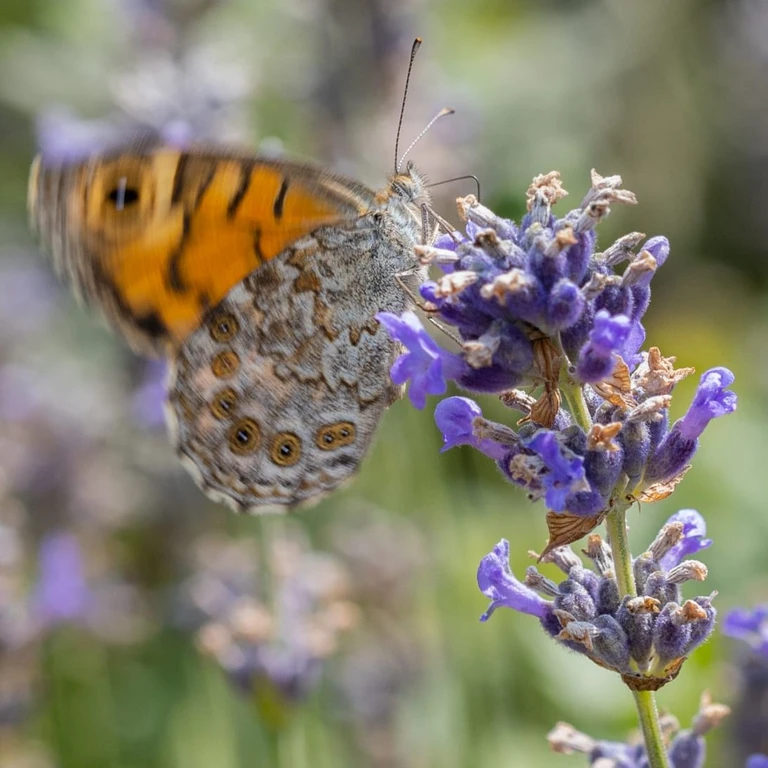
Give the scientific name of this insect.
Lasiommata megera (also Pararge megera)
